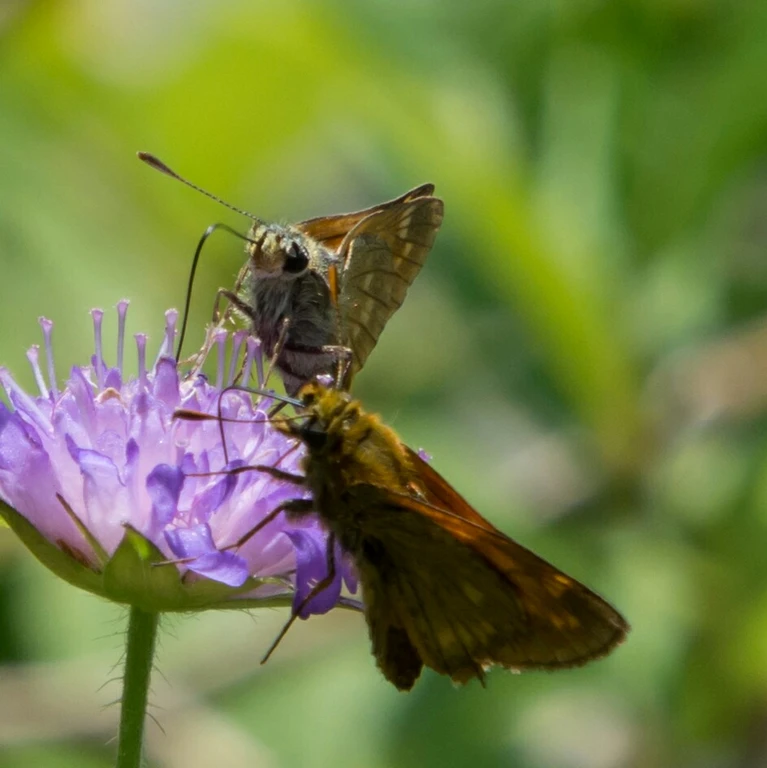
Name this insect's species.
Ochlodes sylvanus (also Ochlodes venata)
